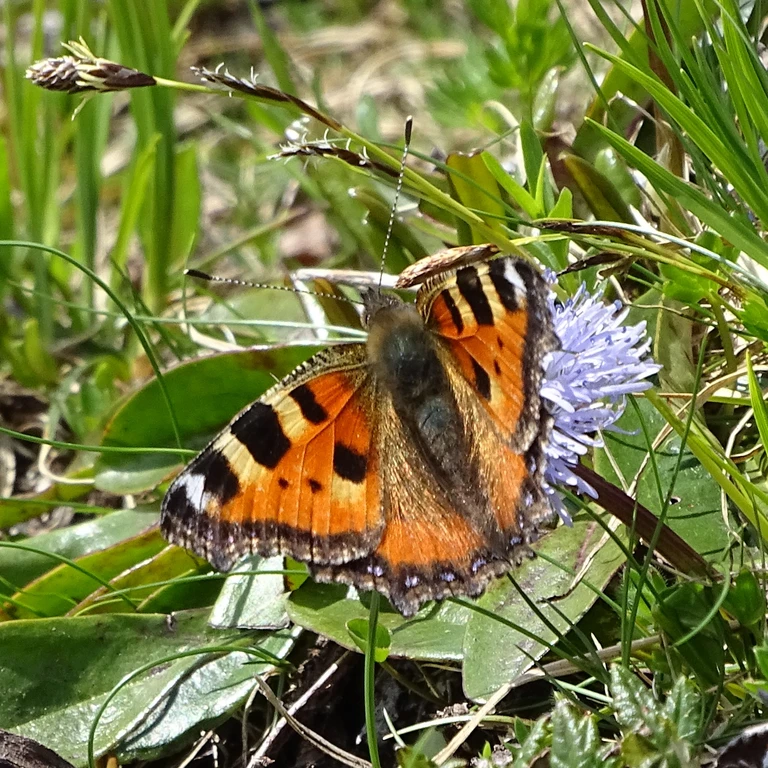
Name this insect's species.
Aglais urticae
